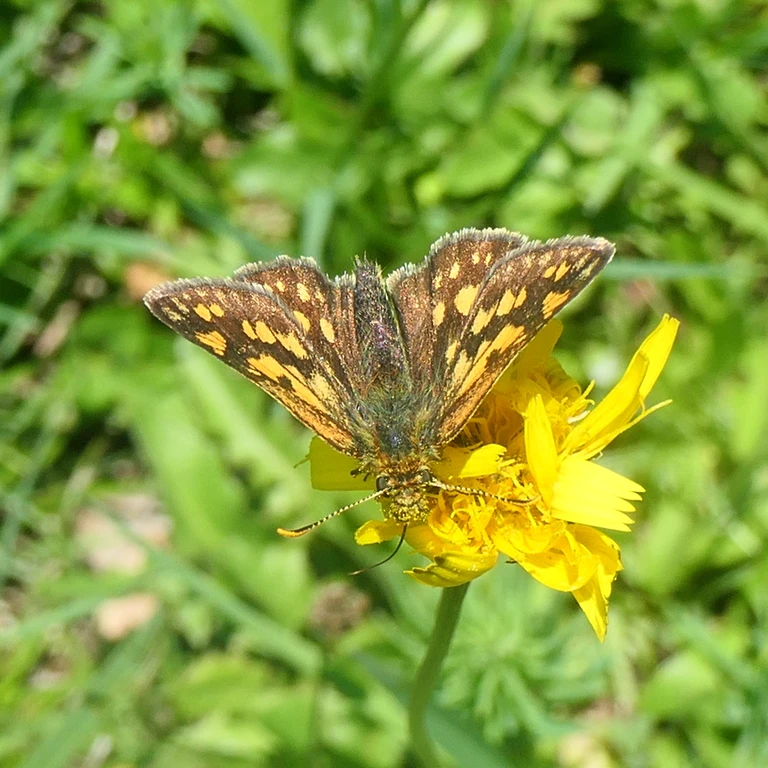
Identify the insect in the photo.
Carterocephalus palaemon
